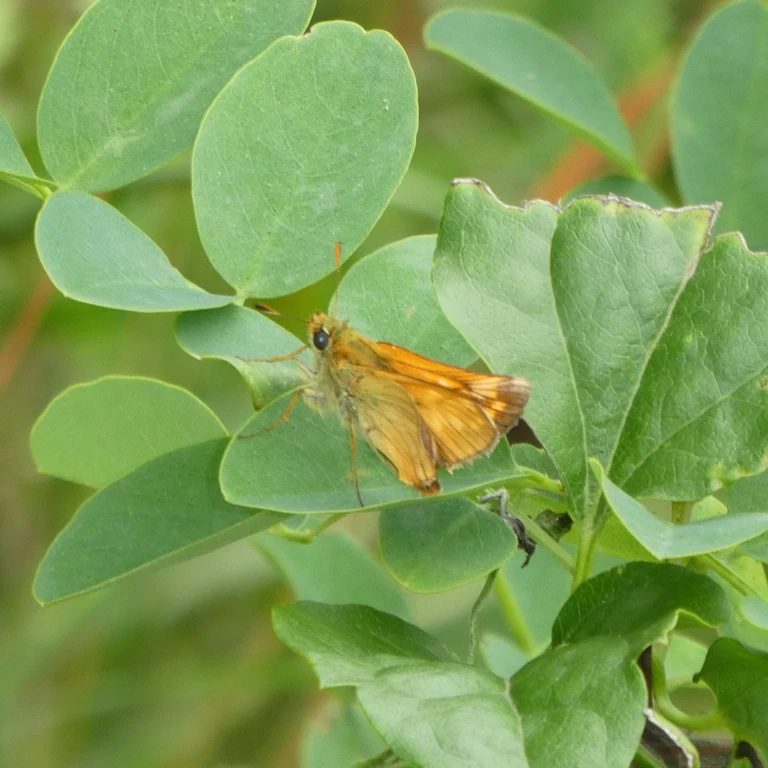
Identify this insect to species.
Ochlodes sylvanus (also Ochlodes venata)
